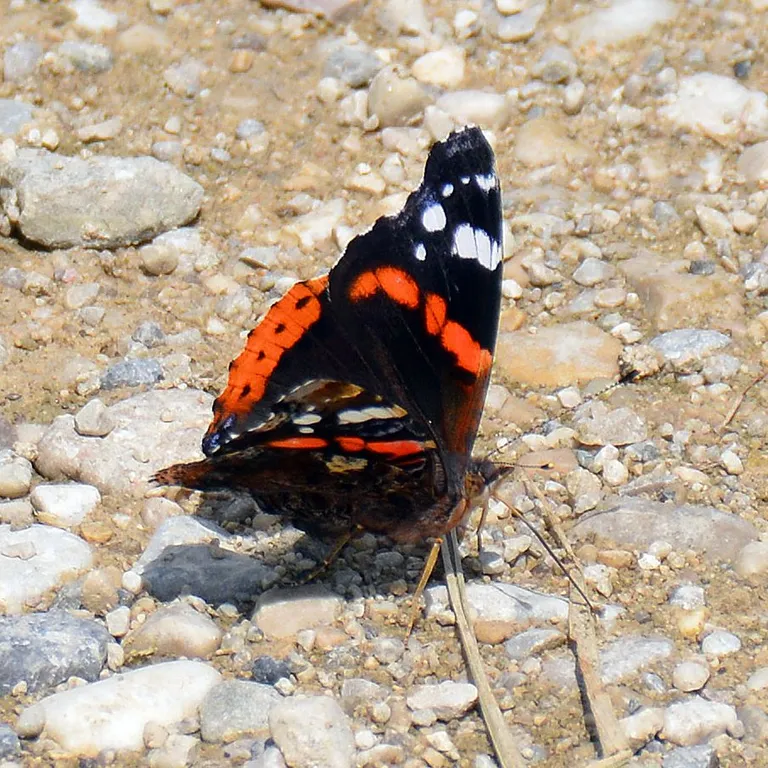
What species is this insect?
Vanessa atalanta
